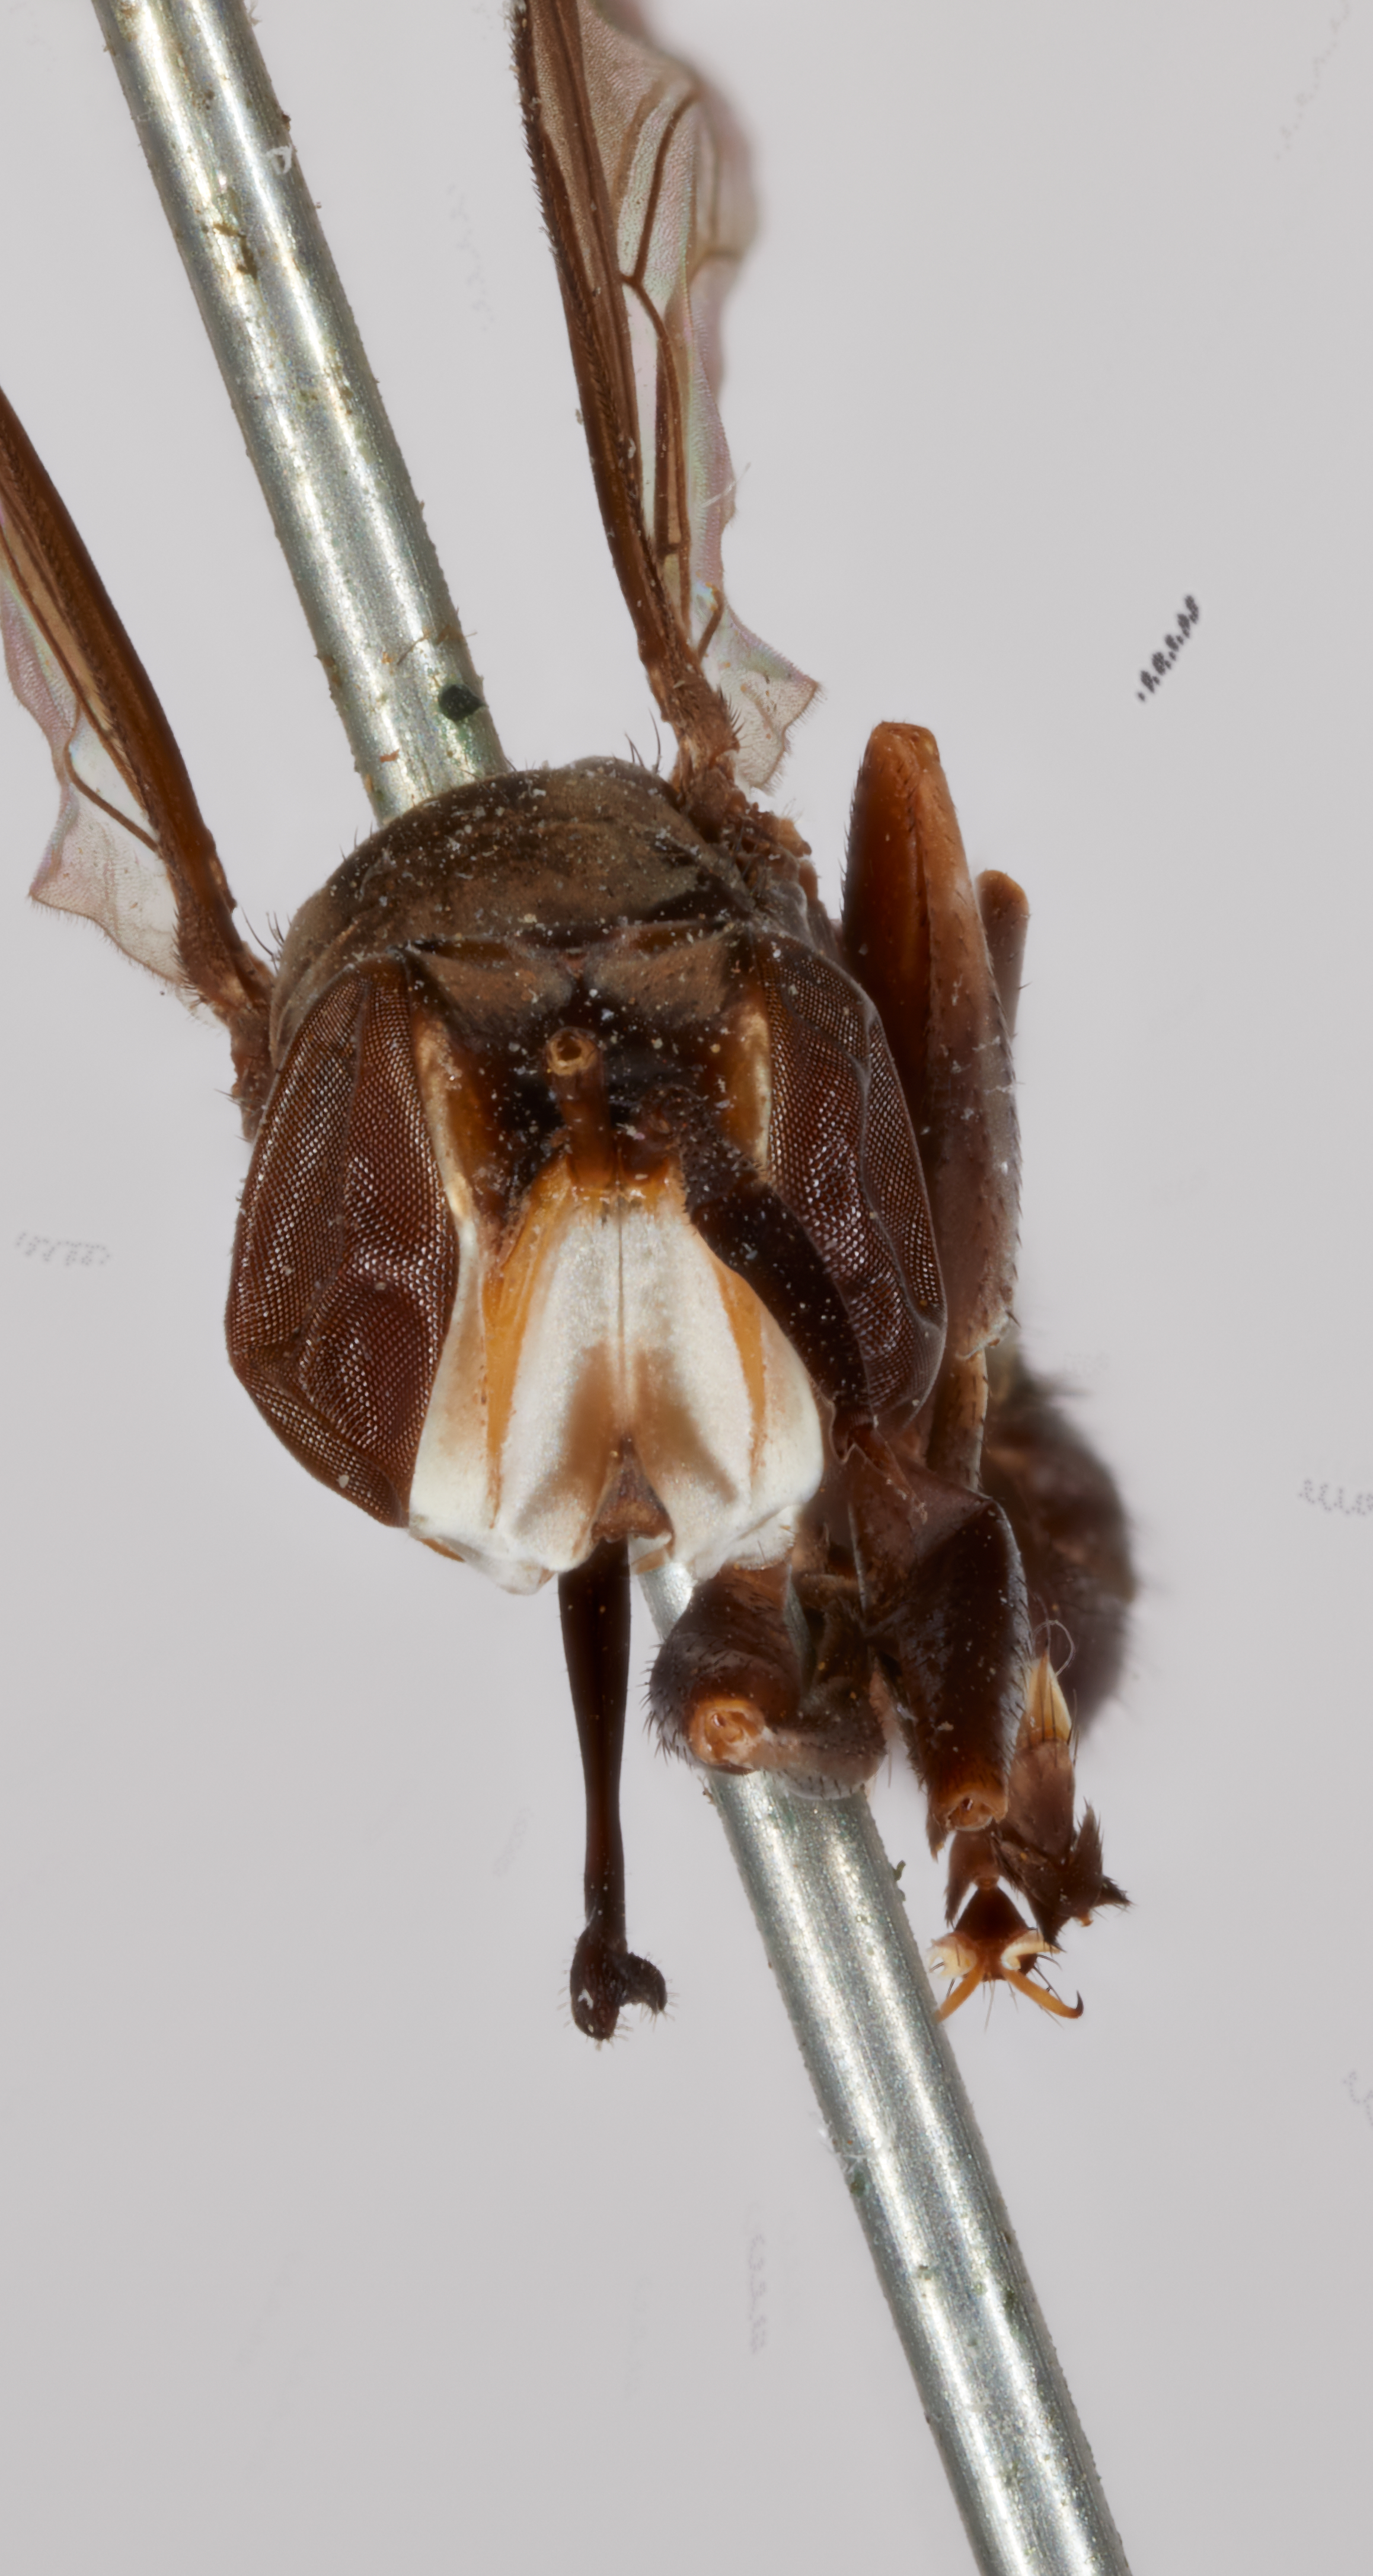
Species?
Conops brevirostris
